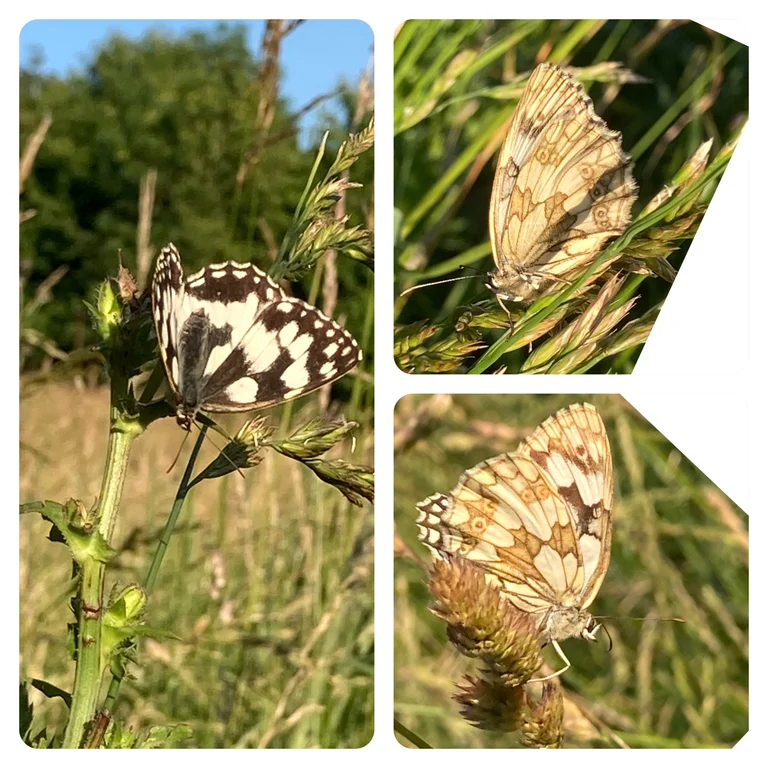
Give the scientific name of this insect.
Melanargia galathea
